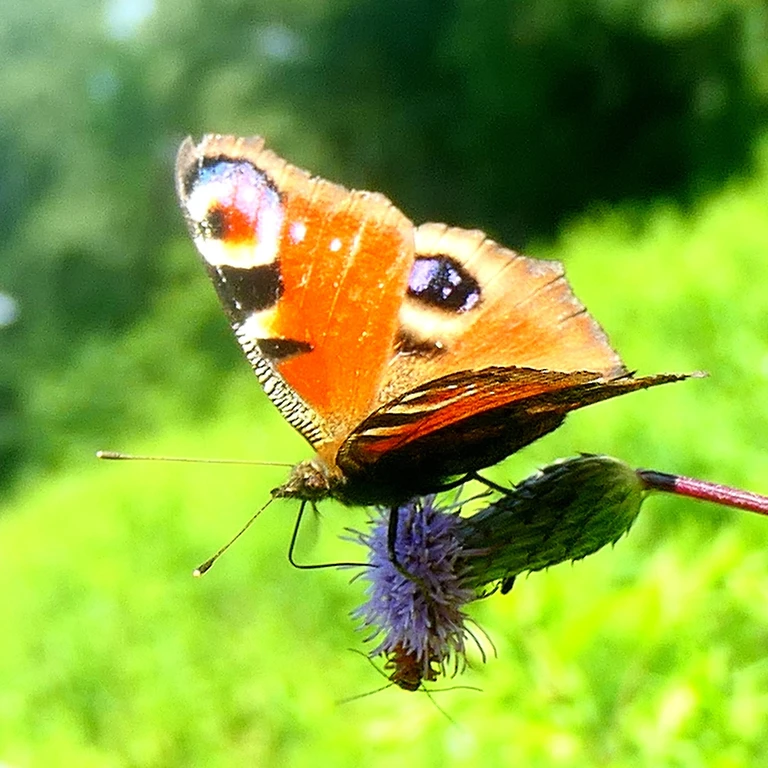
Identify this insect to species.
Aglais io
